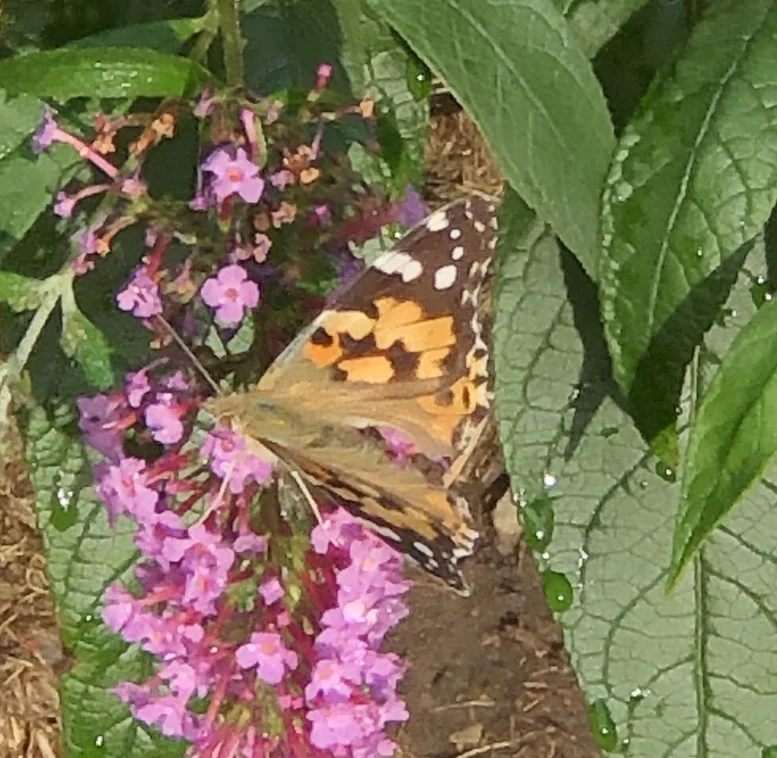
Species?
Vanessa cardui
